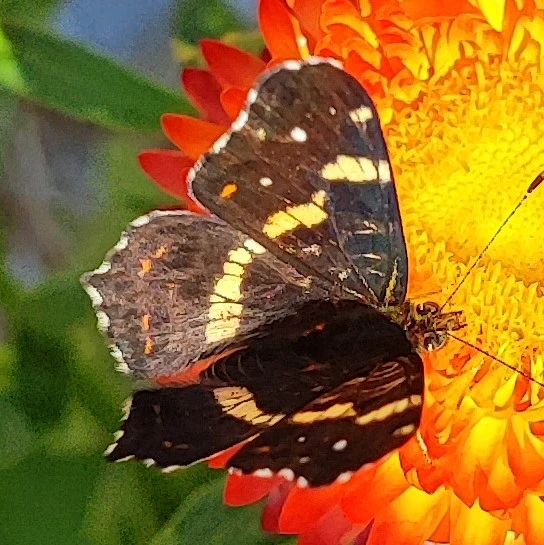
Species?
Araschnia levana
